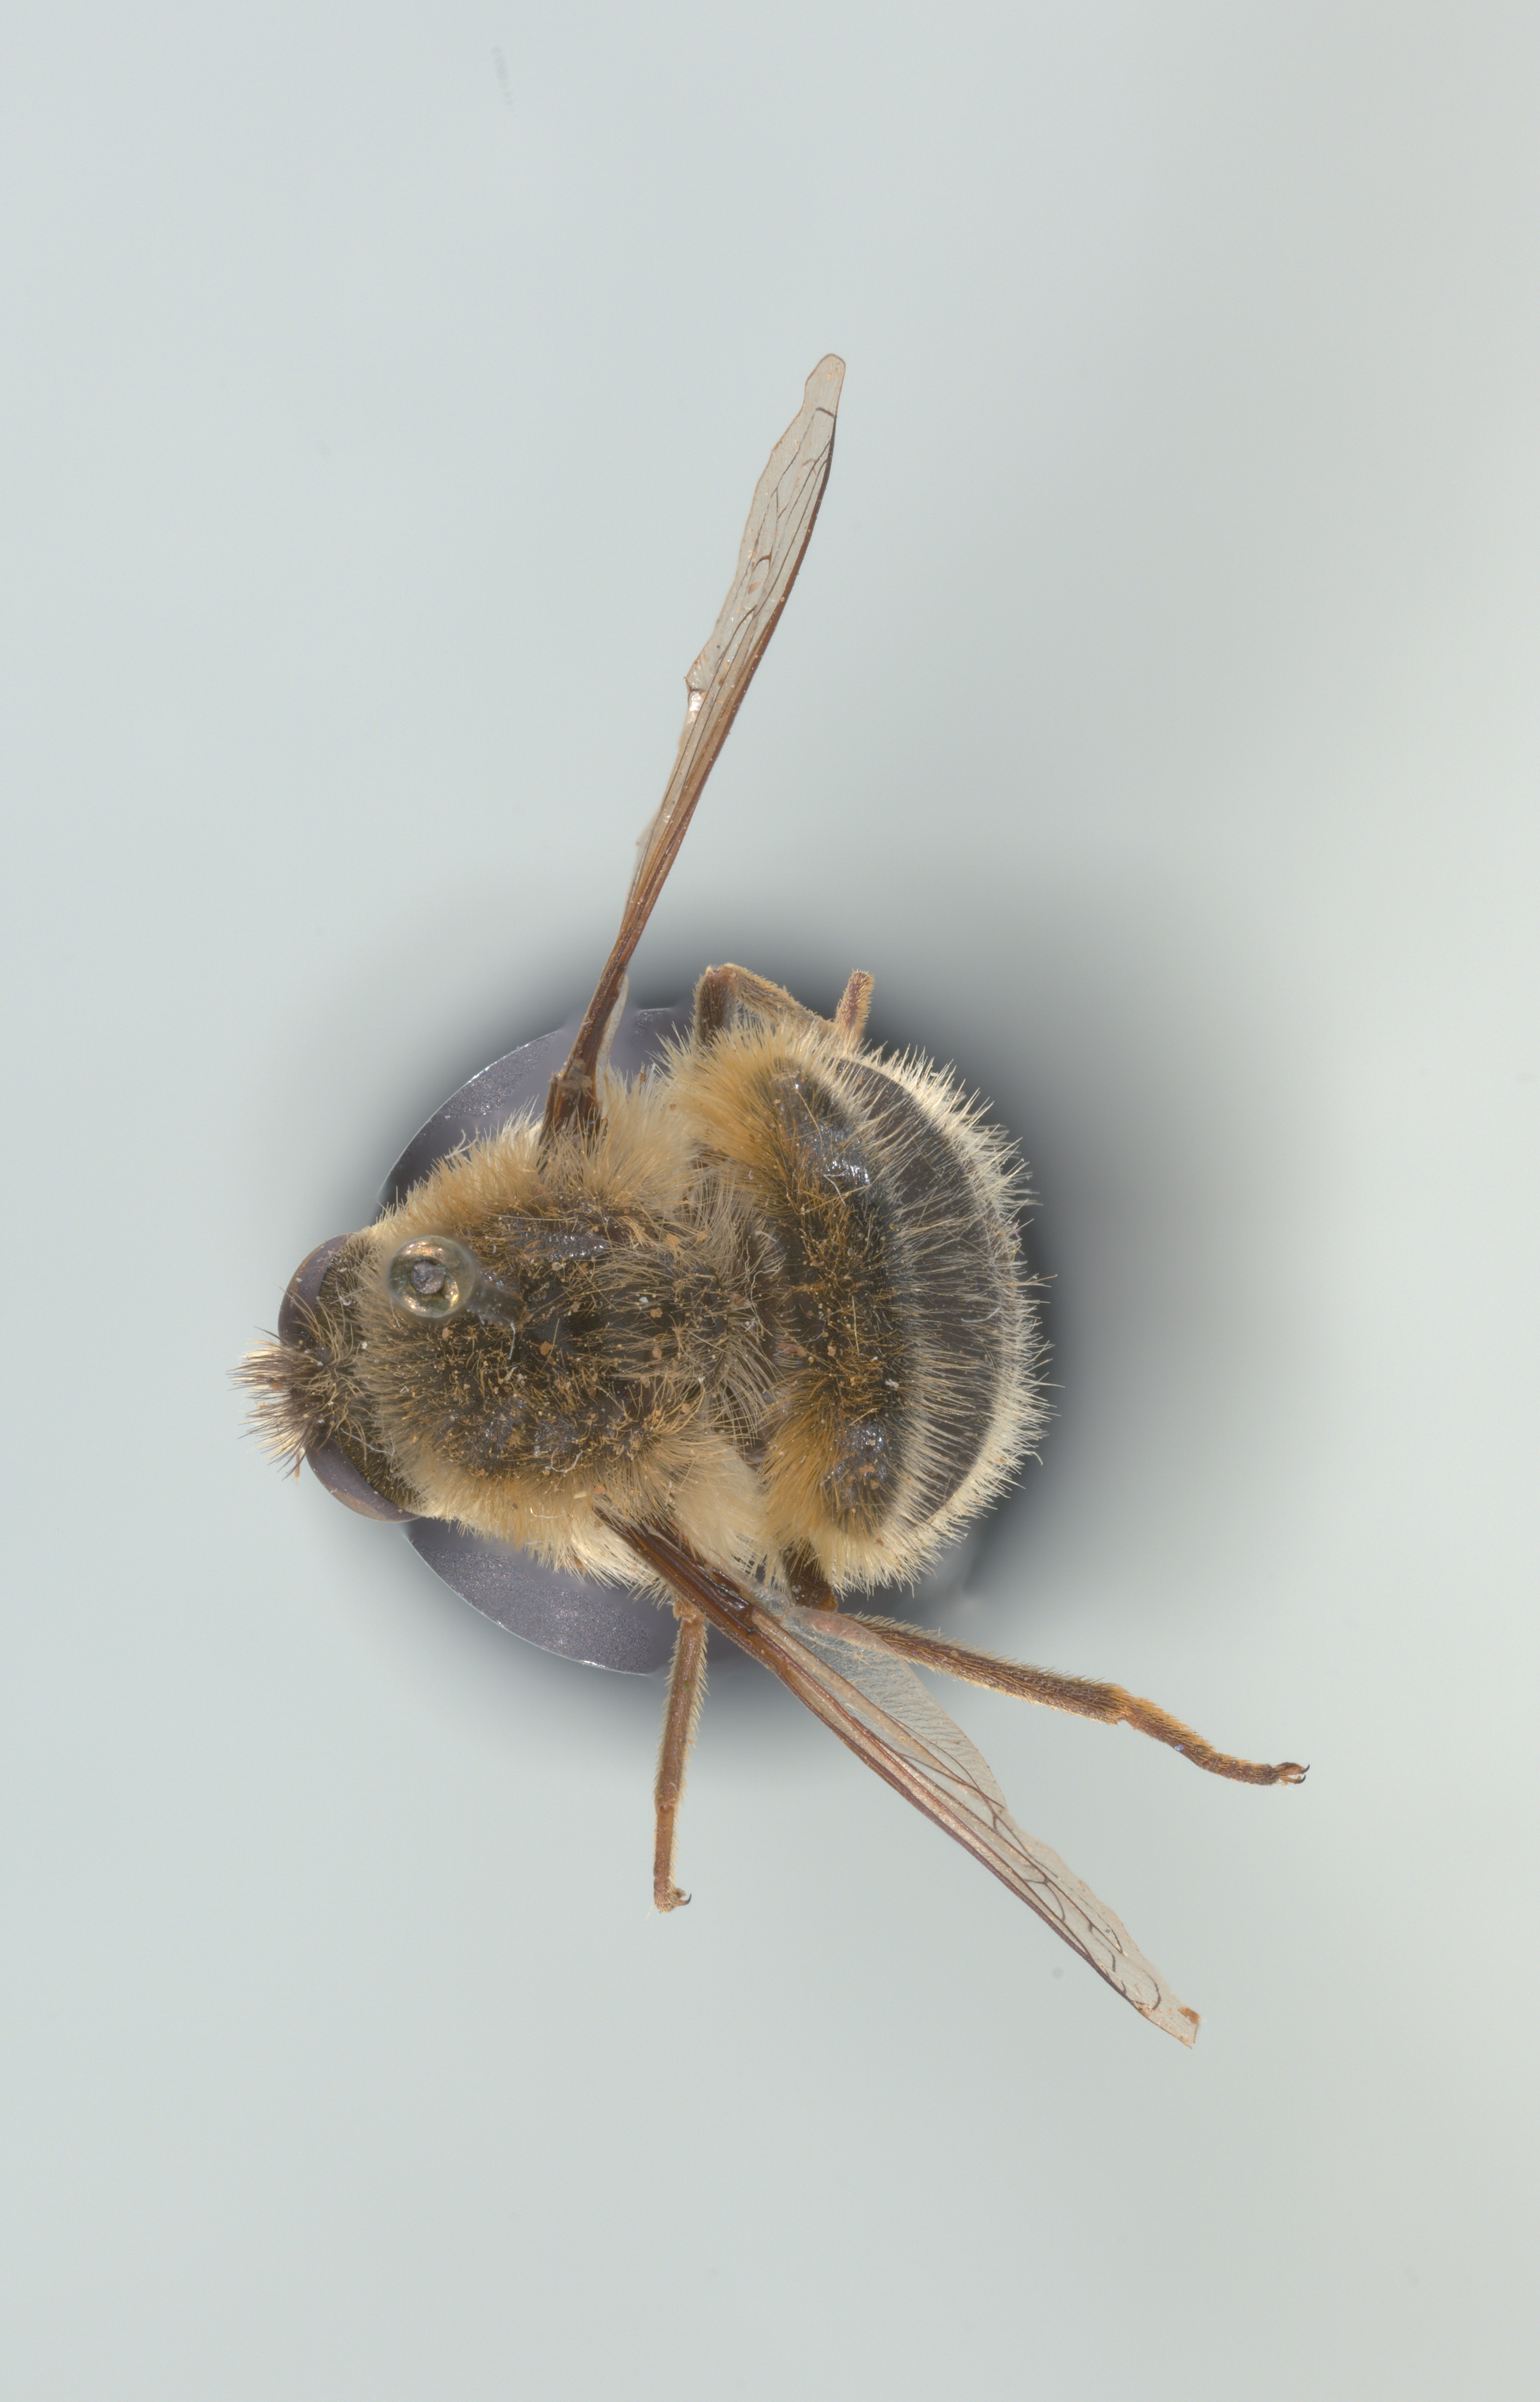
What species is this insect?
Fallenia fasciata
